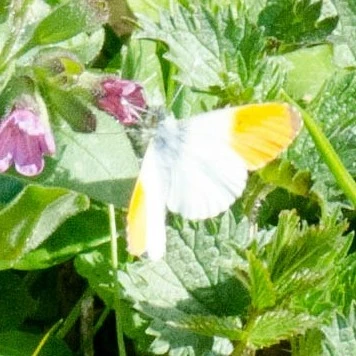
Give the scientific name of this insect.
Anthocharis cardamines
